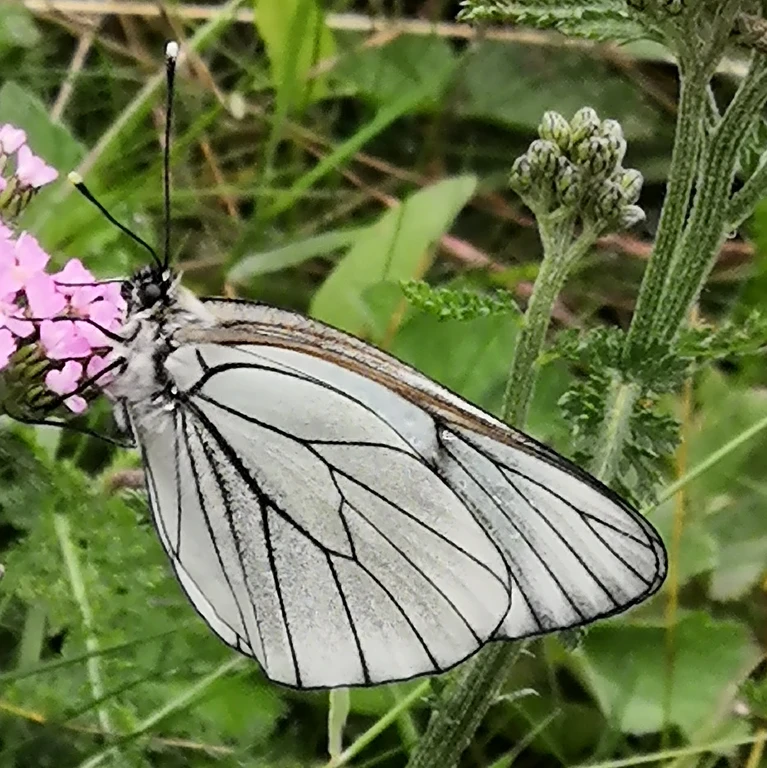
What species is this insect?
Aporia crataegi
